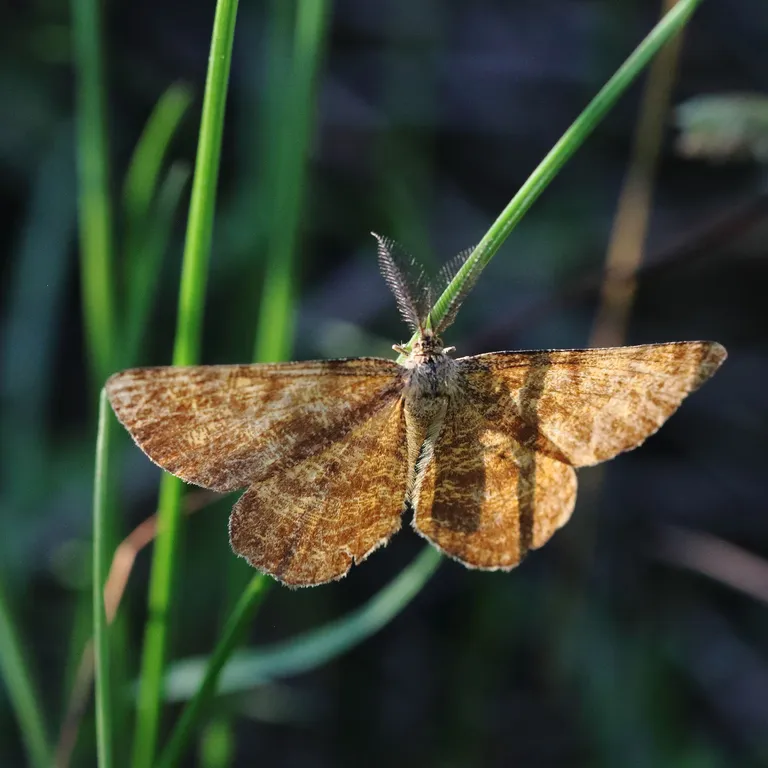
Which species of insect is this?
Ematurga atomaria
